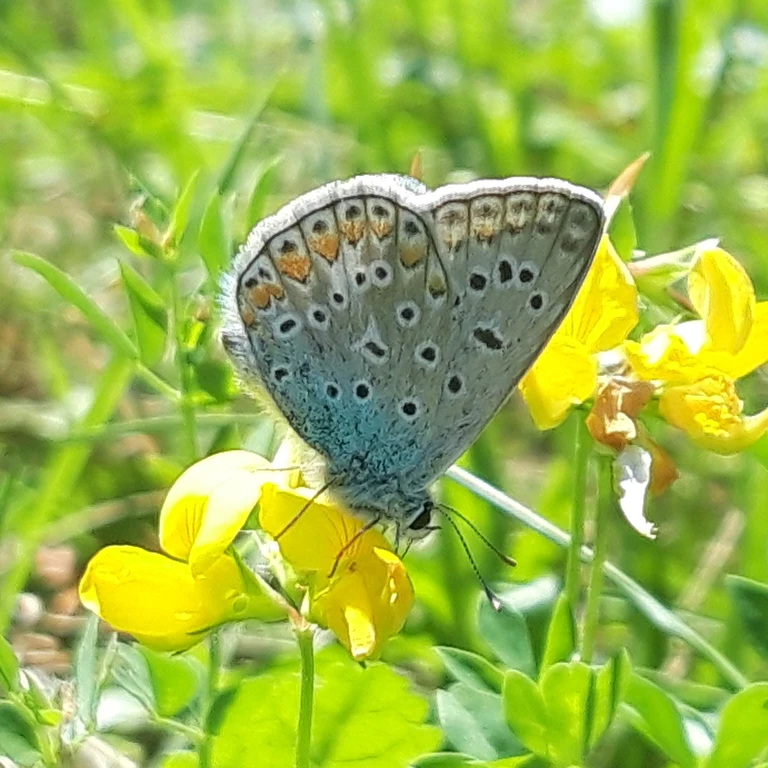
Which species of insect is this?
Polyommatus icarus
